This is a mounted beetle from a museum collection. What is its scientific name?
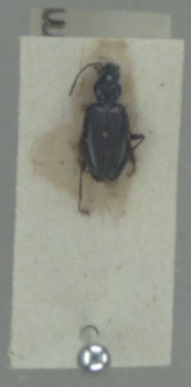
Bembidion atrocaeruleum
